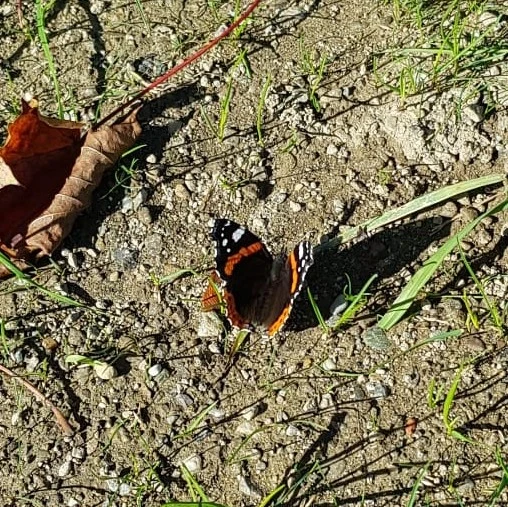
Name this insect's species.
Vanessa atalanta
